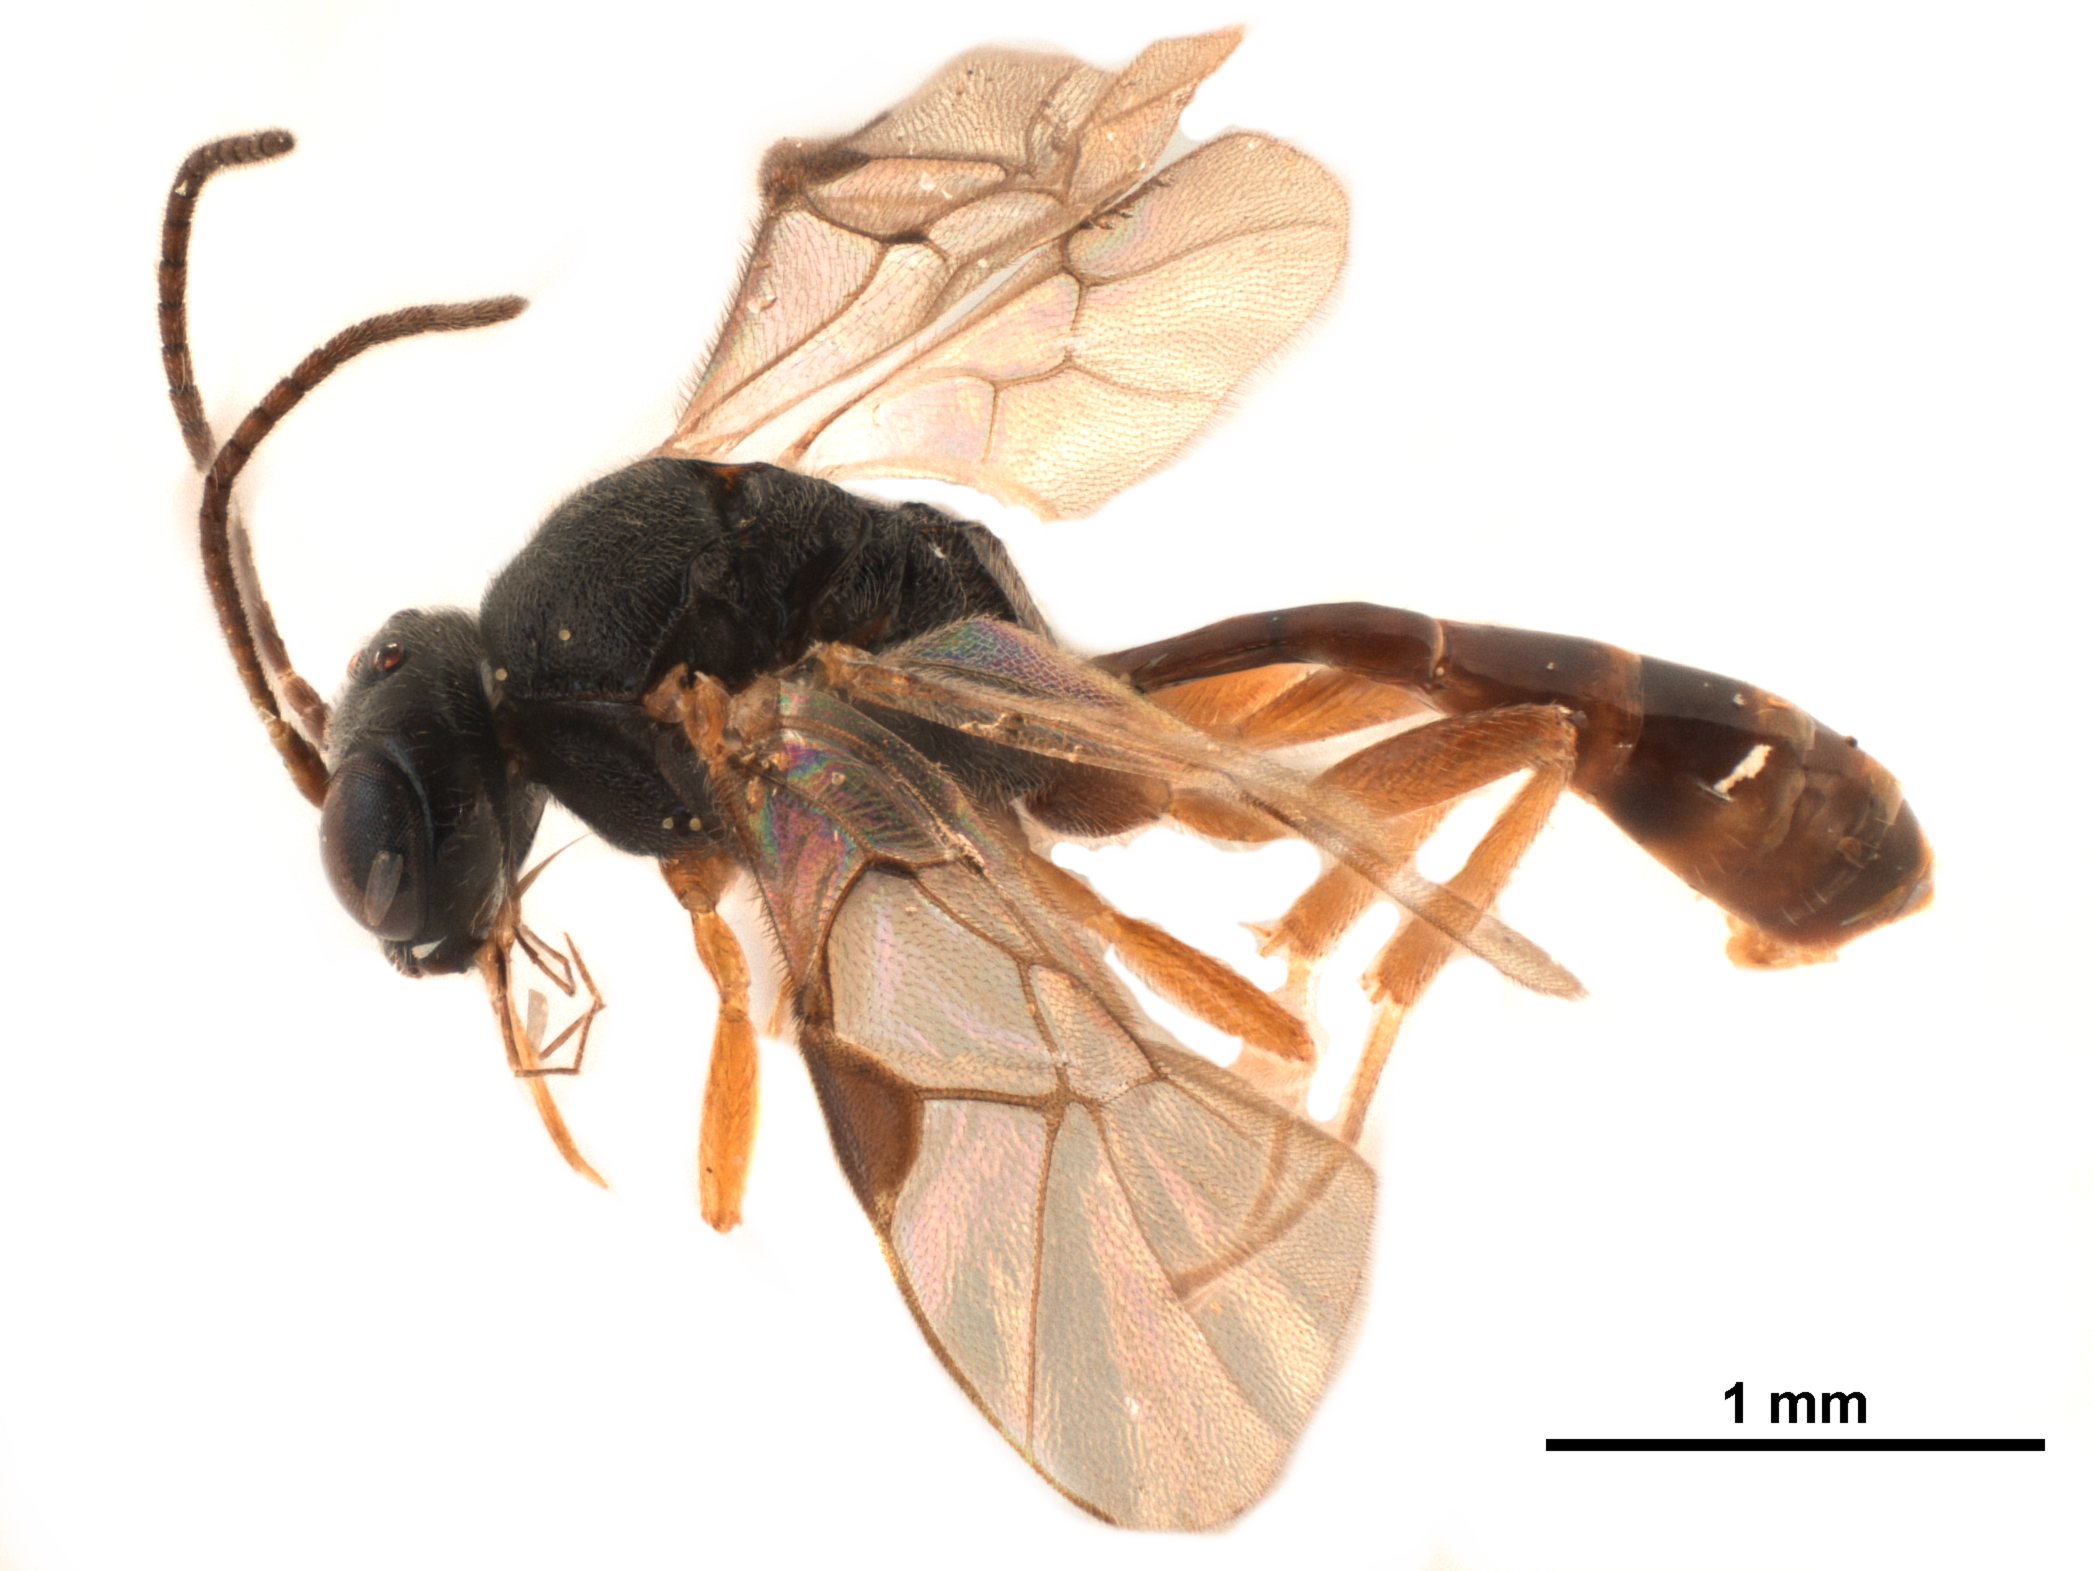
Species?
Diaparsis americana
